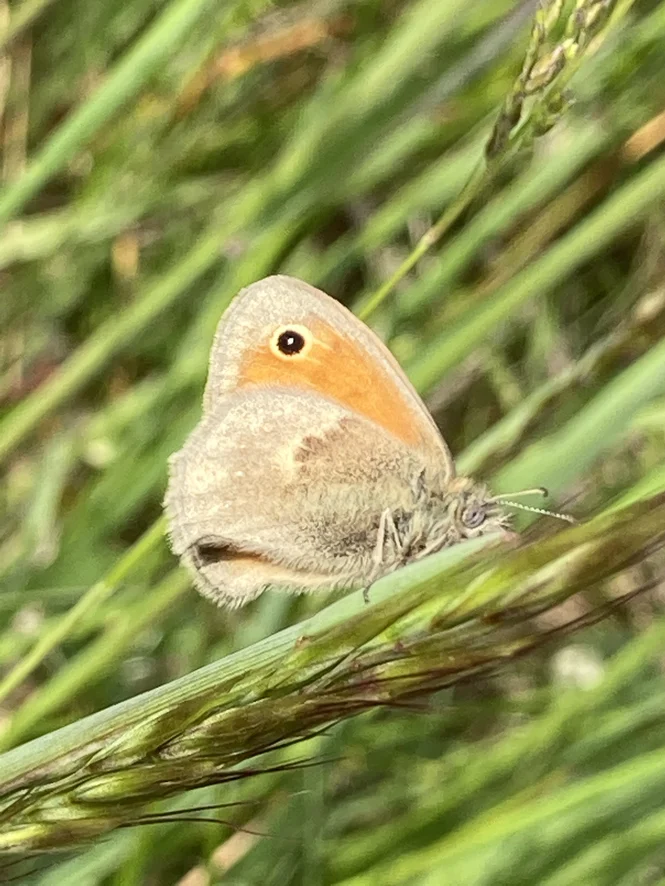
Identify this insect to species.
Coenonympha pamphilus
